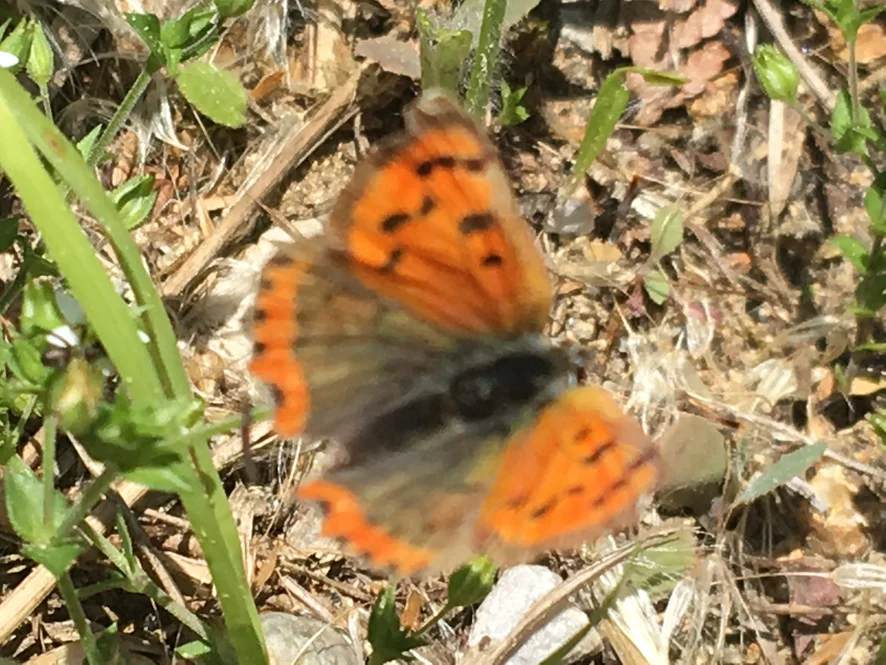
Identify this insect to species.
Lycaena phlaeas
